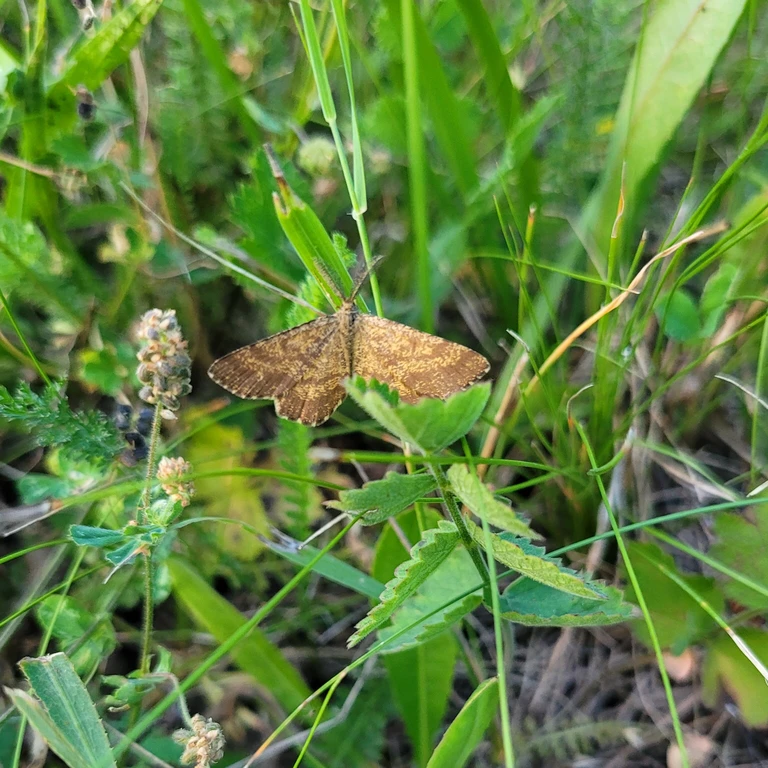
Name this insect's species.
Ematurga atomaria
